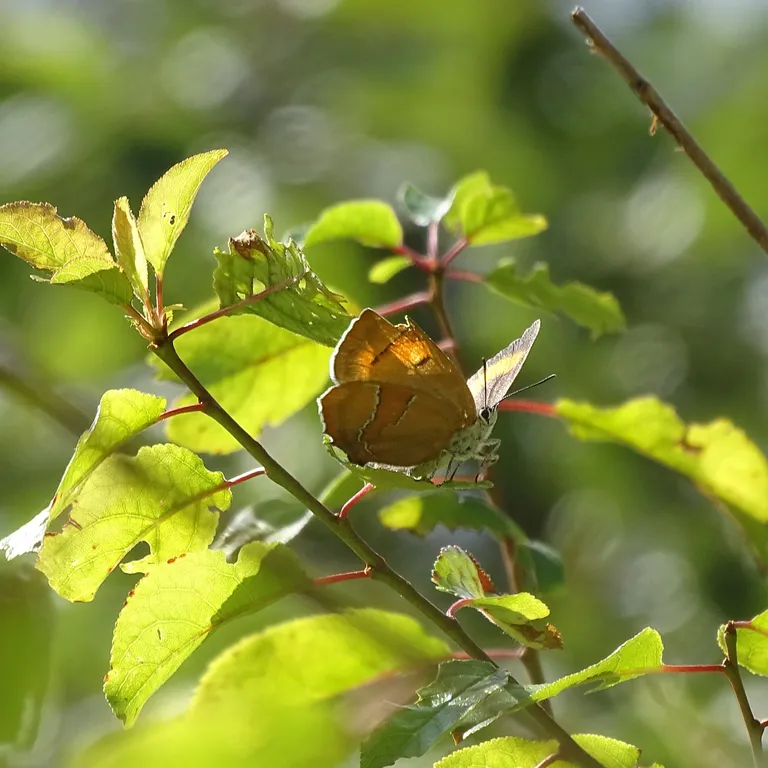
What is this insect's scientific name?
Thecla betulae
